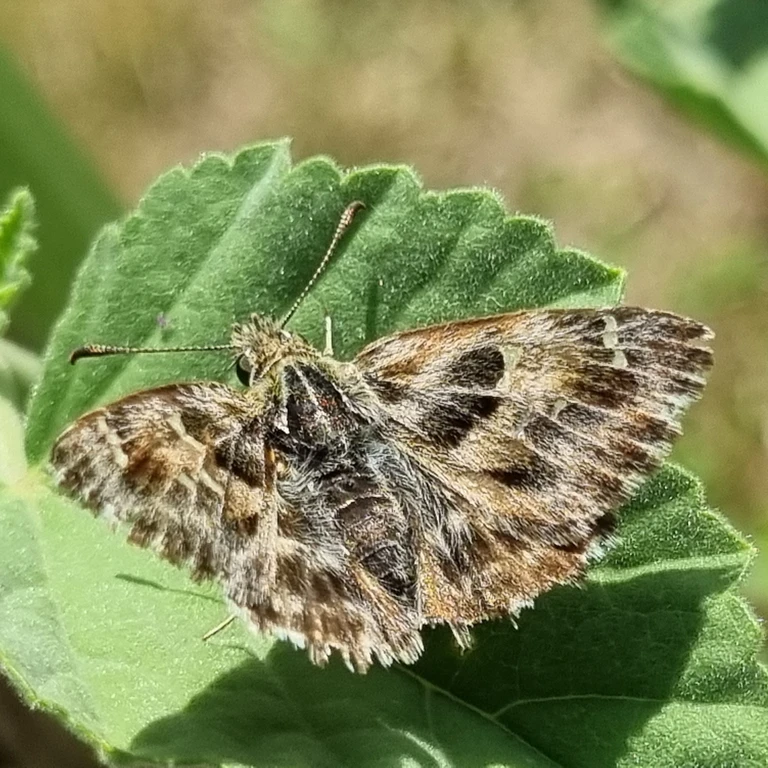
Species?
Carcharodus alceae
